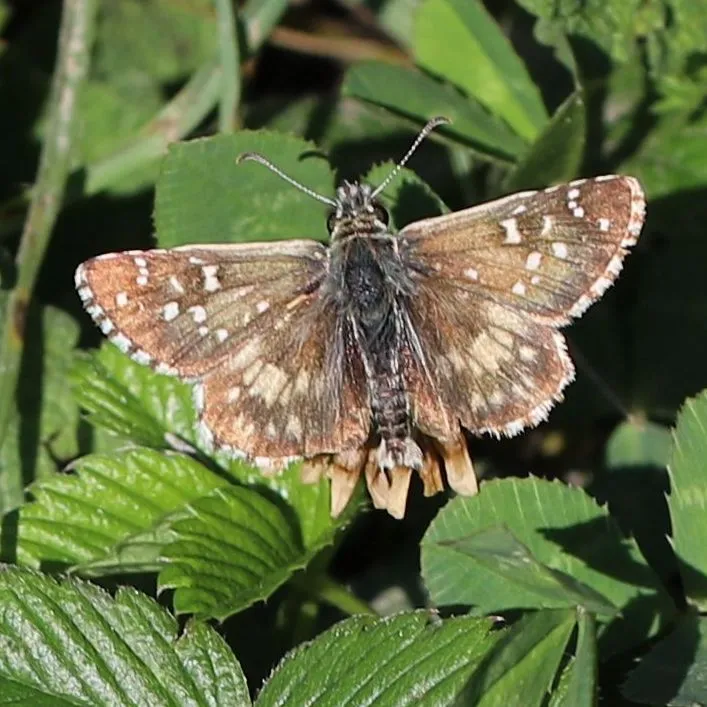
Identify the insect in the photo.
Pyrgus armoricanus
